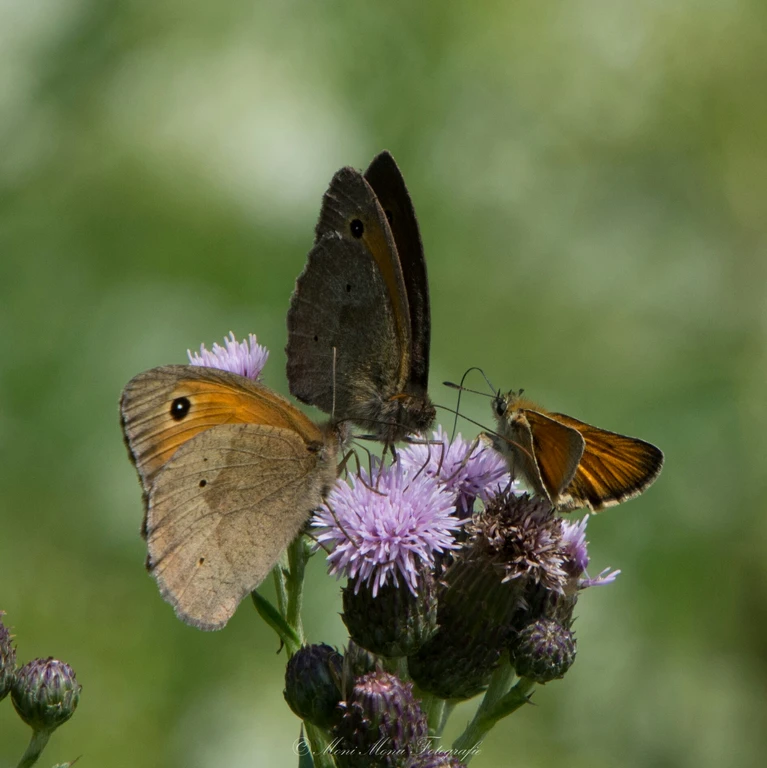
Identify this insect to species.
Maniola jurtina
